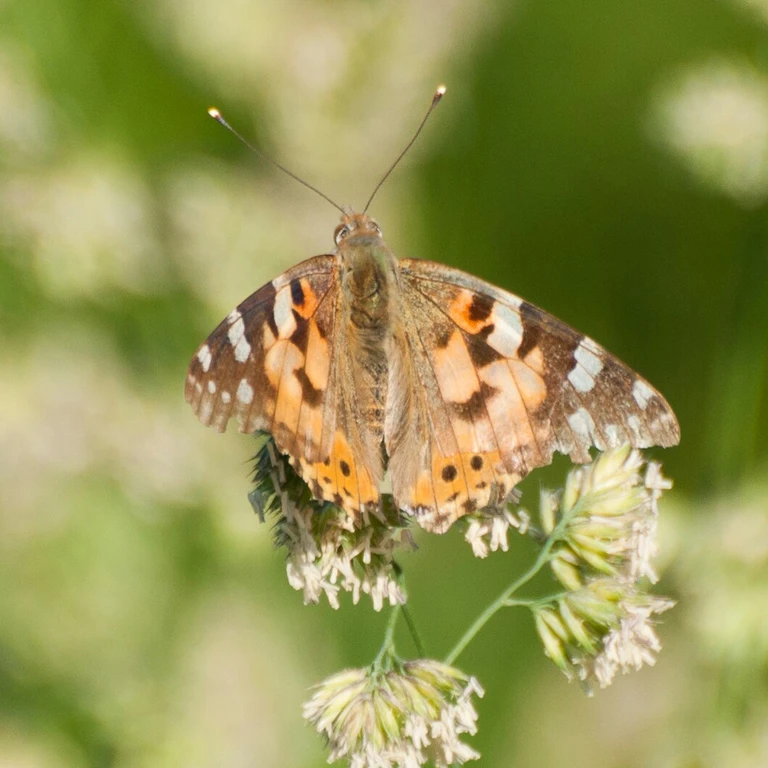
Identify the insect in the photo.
Vanessa cardui
